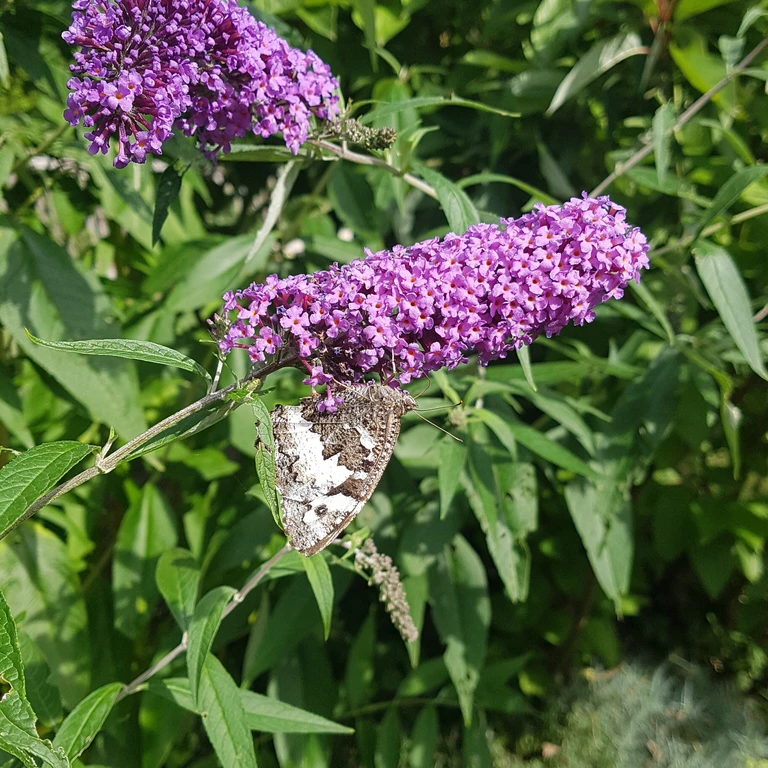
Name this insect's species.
Brintesia circe
